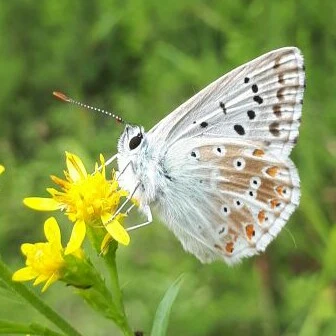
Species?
Lysandra coridon
